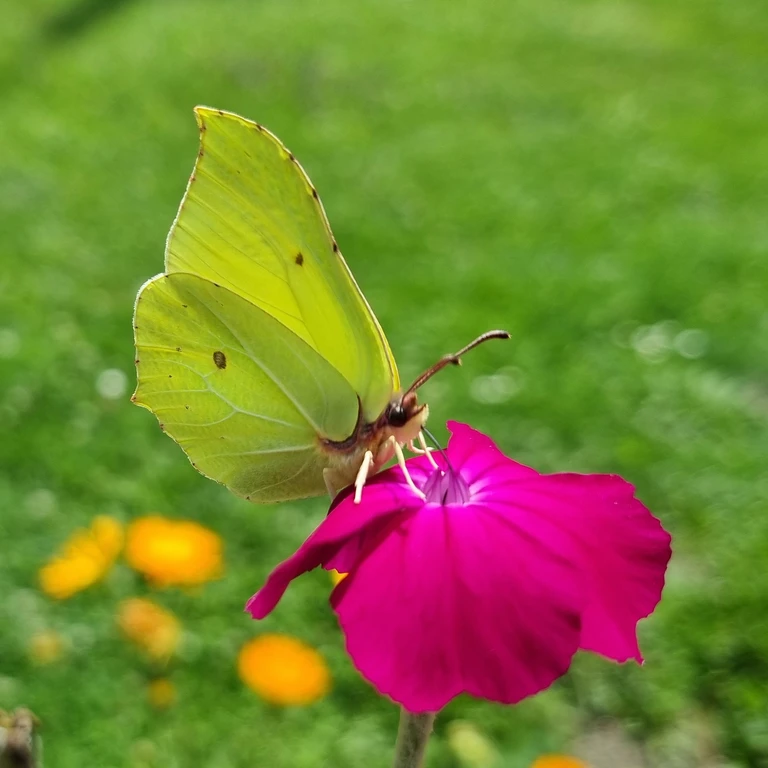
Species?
Gonepteryx rhamni
